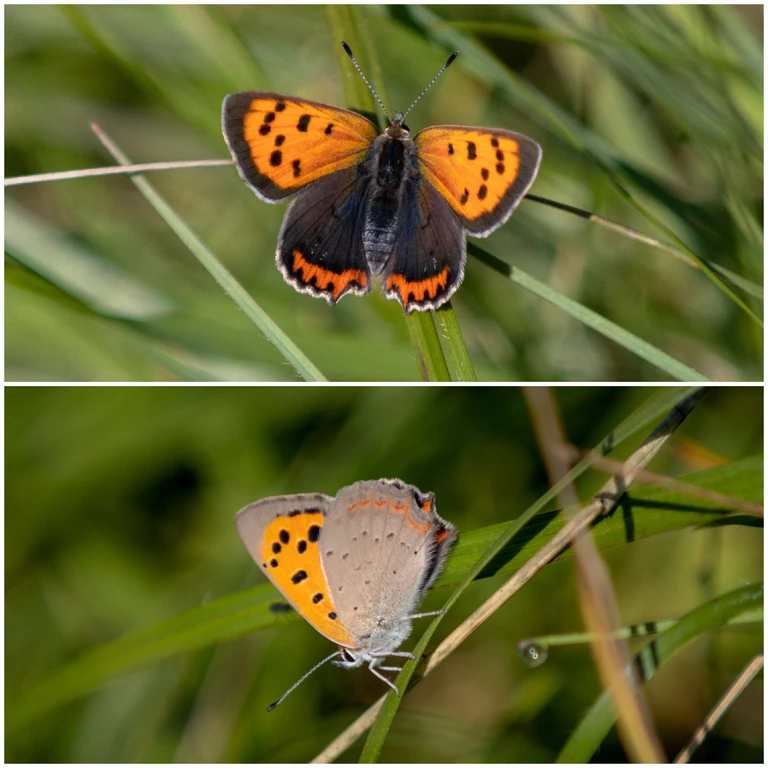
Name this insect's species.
Lycaena phlaeas
